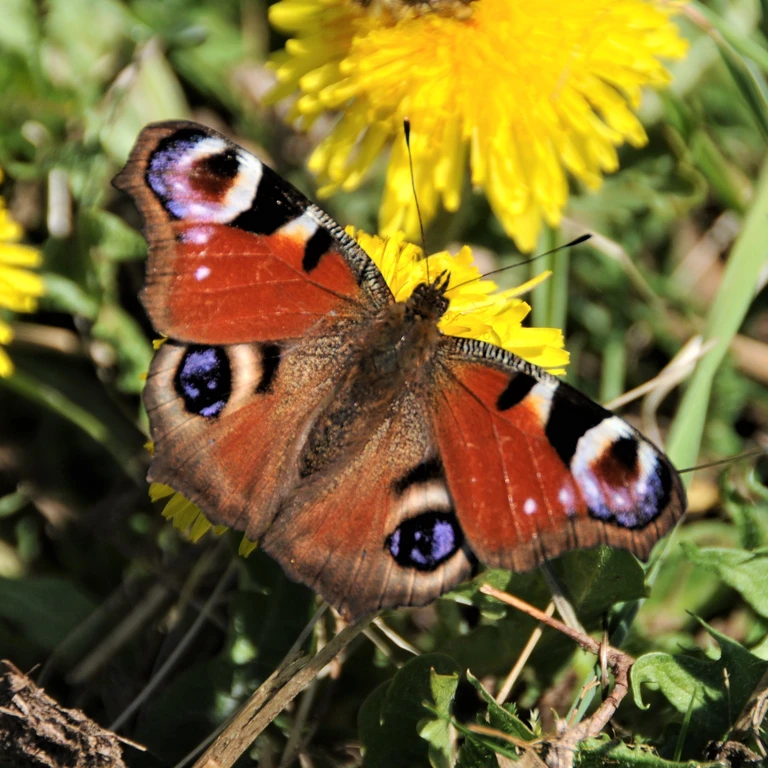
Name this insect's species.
Aglais io
